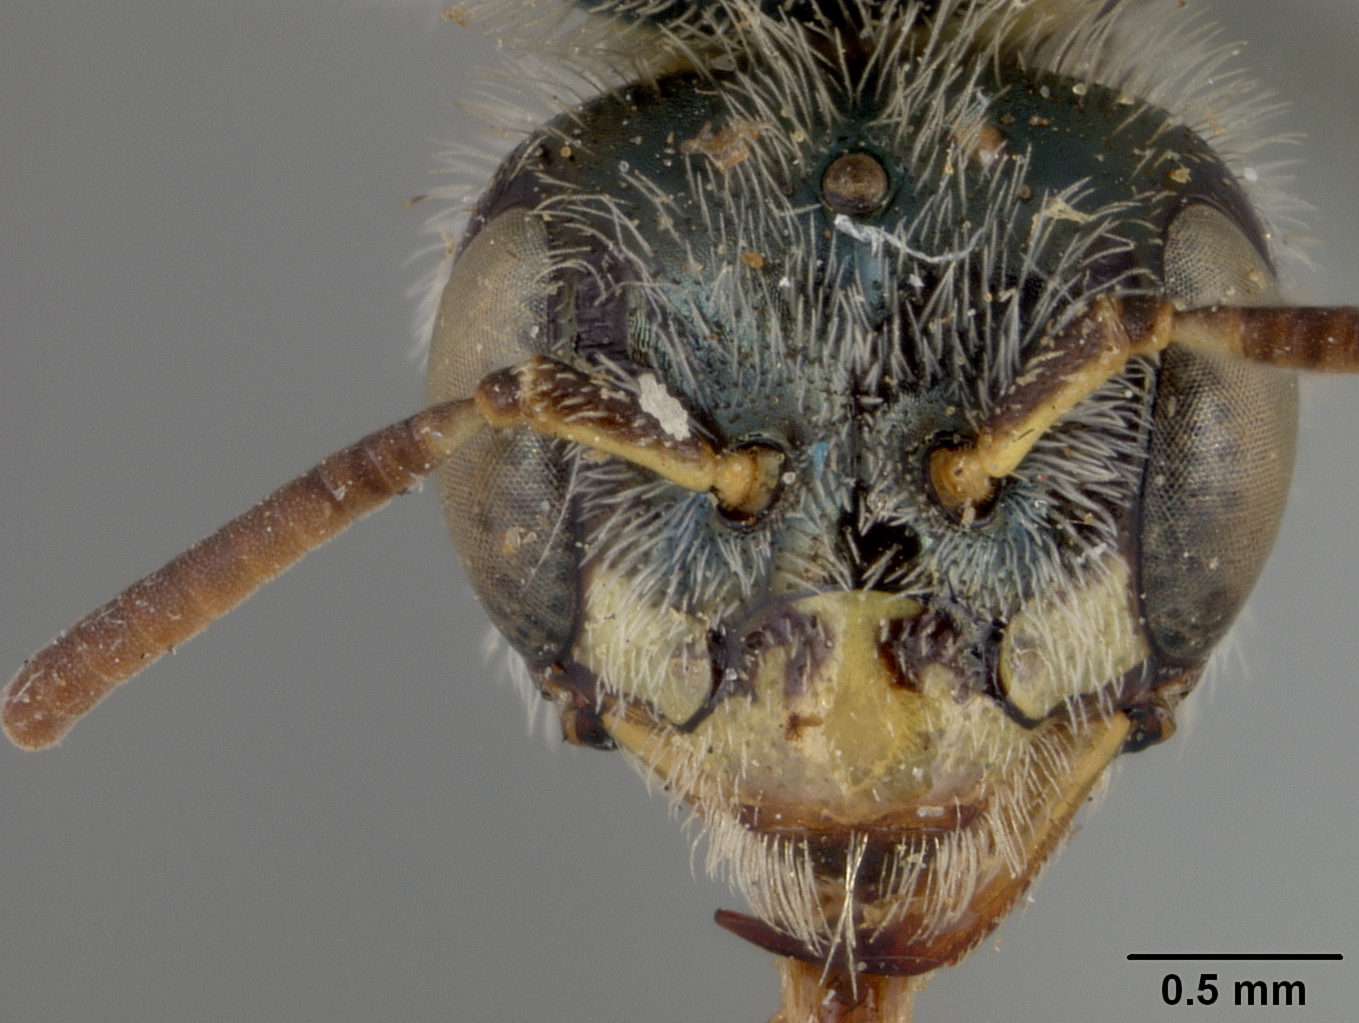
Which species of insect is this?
Perdita albipennis
